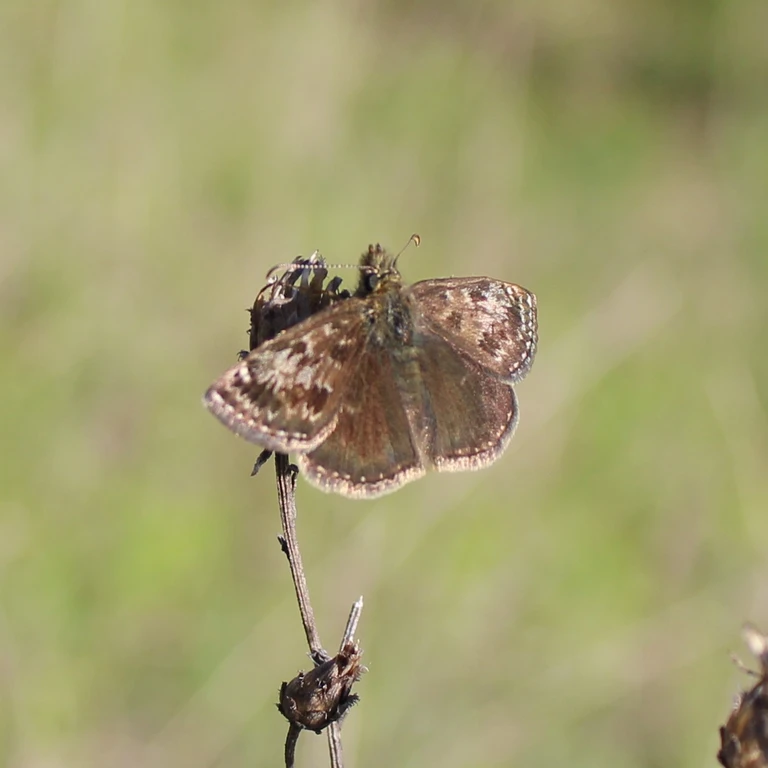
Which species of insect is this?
Erynnis tages
